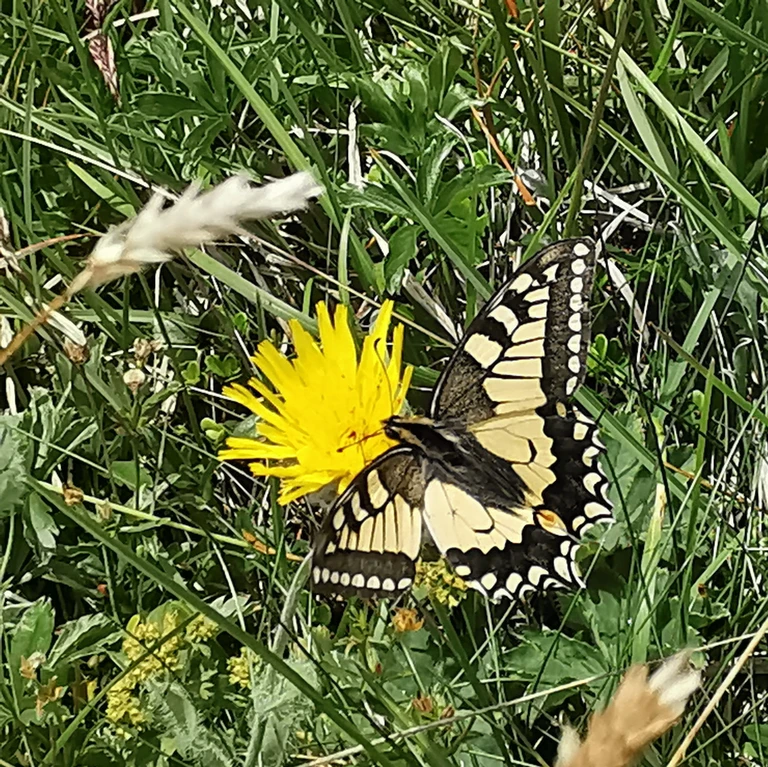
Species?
Papilio machaon
